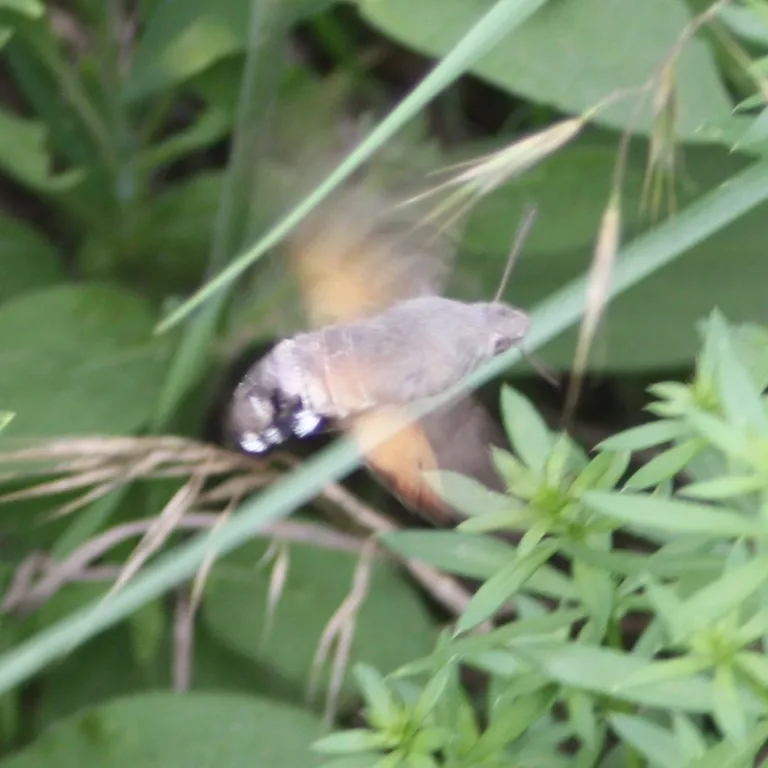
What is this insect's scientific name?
Macroglossum stellatarum
